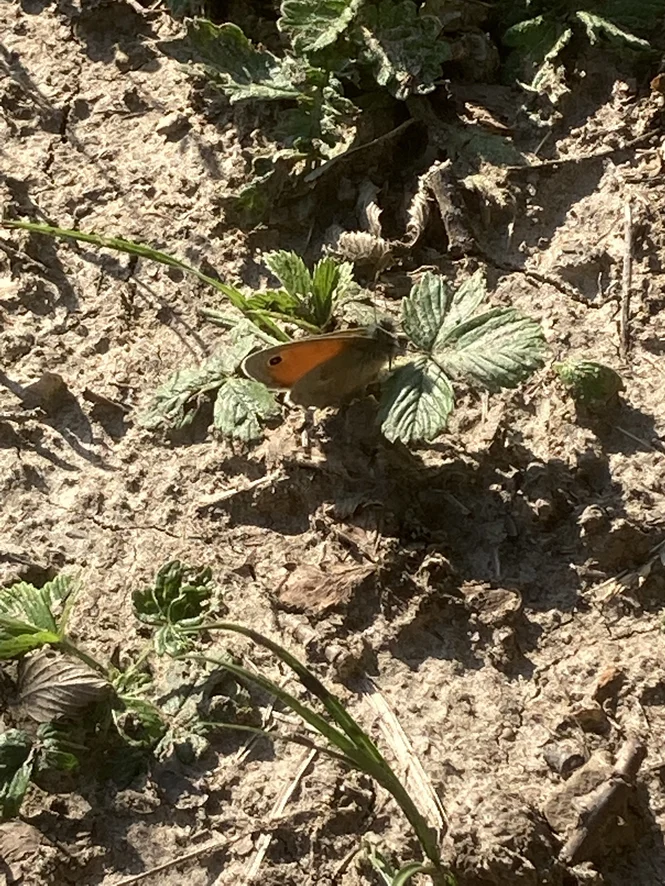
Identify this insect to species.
Coenonympha pamphilus
